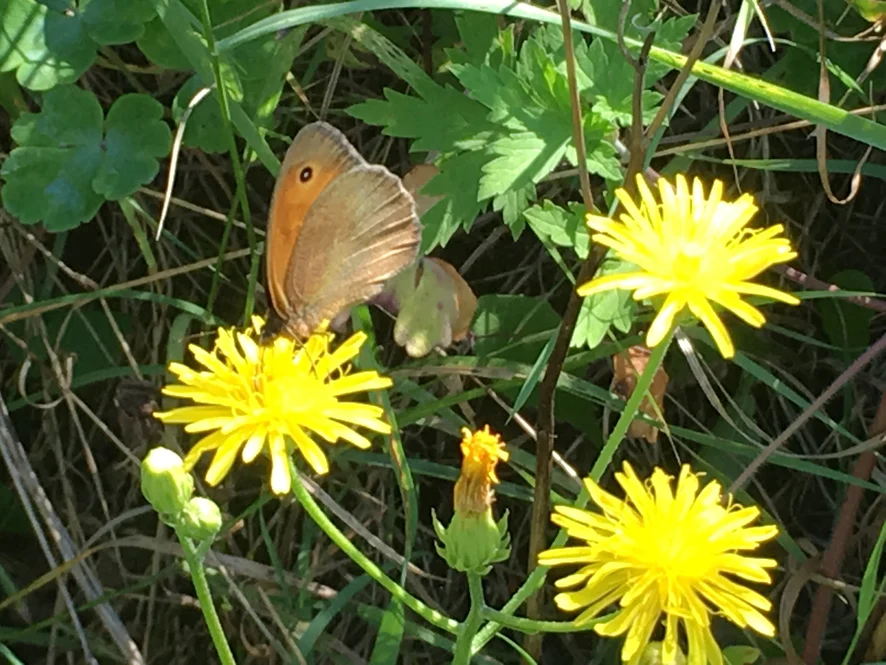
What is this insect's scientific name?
Maniola jurtina
